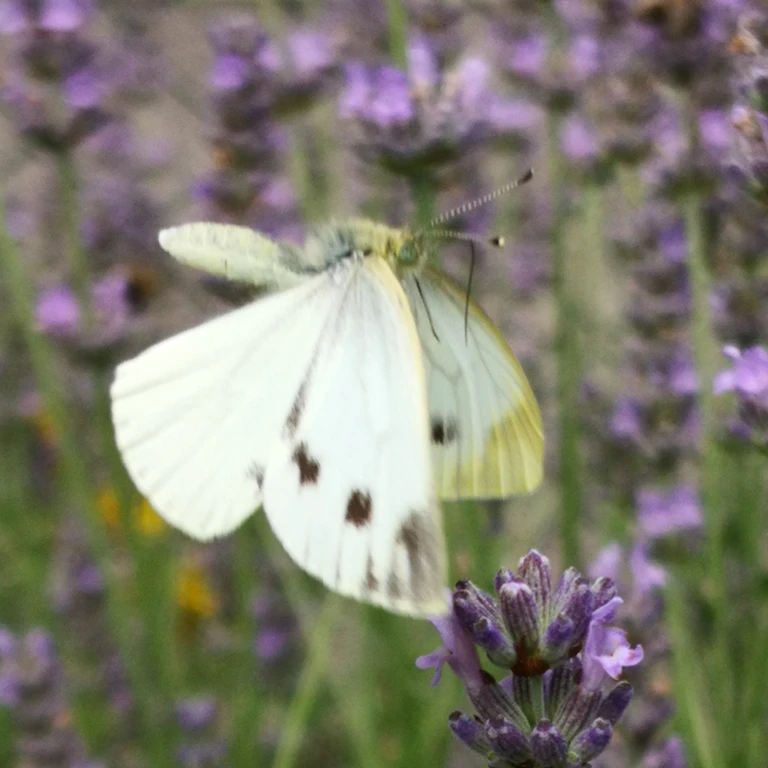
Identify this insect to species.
Pieris napi
